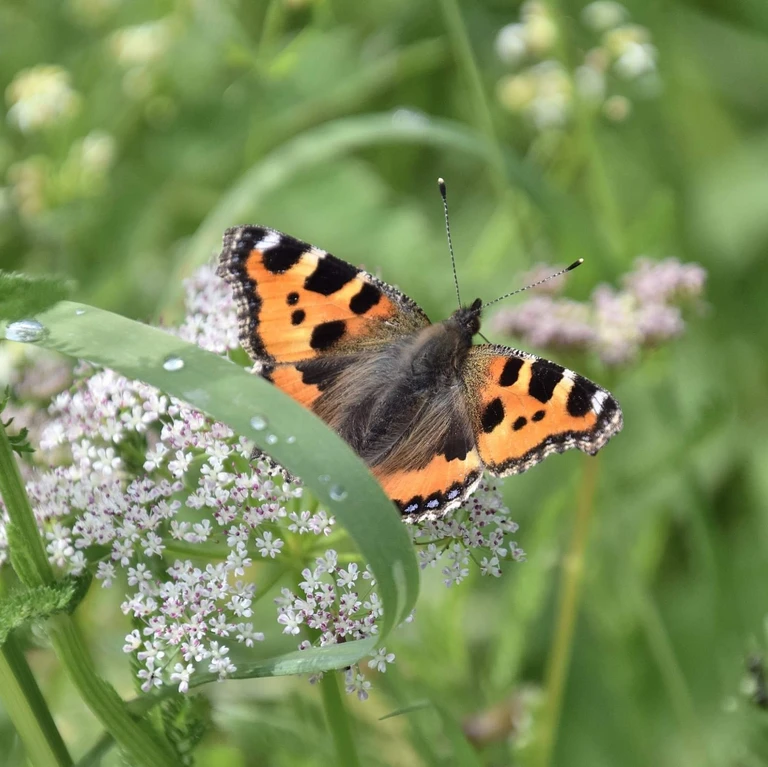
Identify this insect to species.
Aglais urticae
